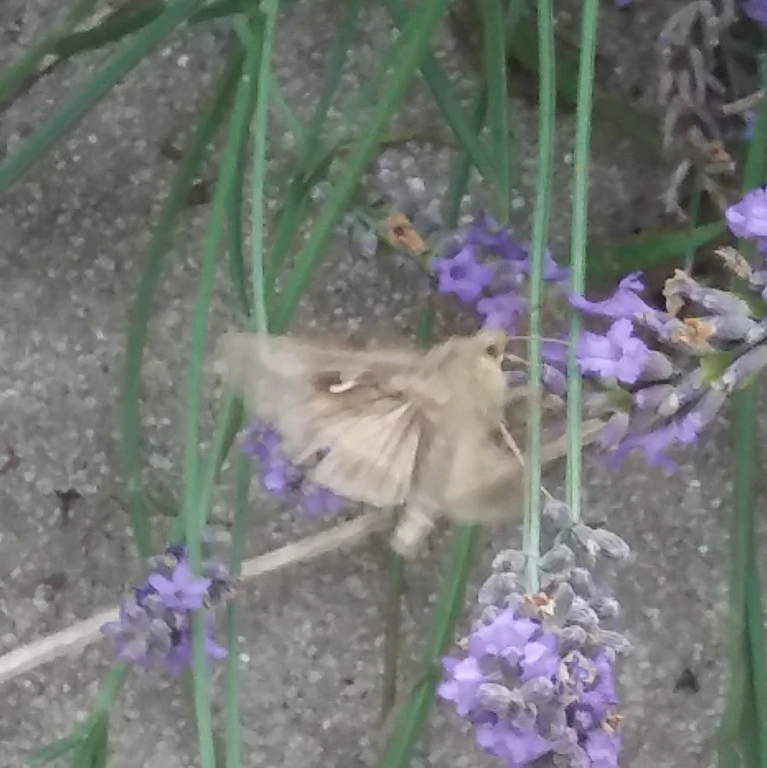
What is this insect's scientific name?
Autographa gamma
